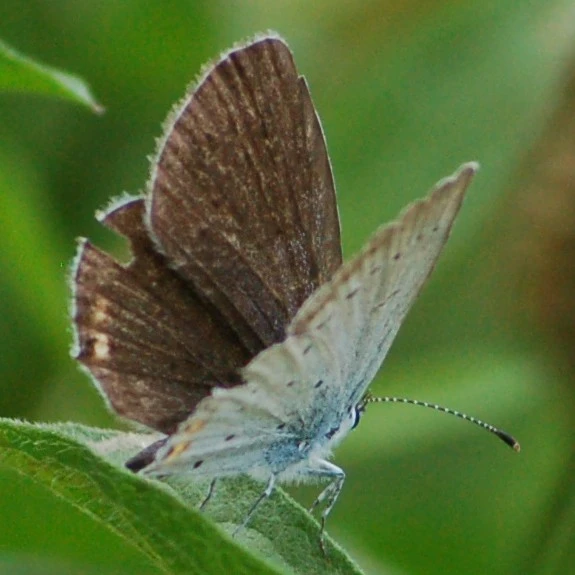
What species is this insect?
Cupido argiades (also Elkalyce argiades)
